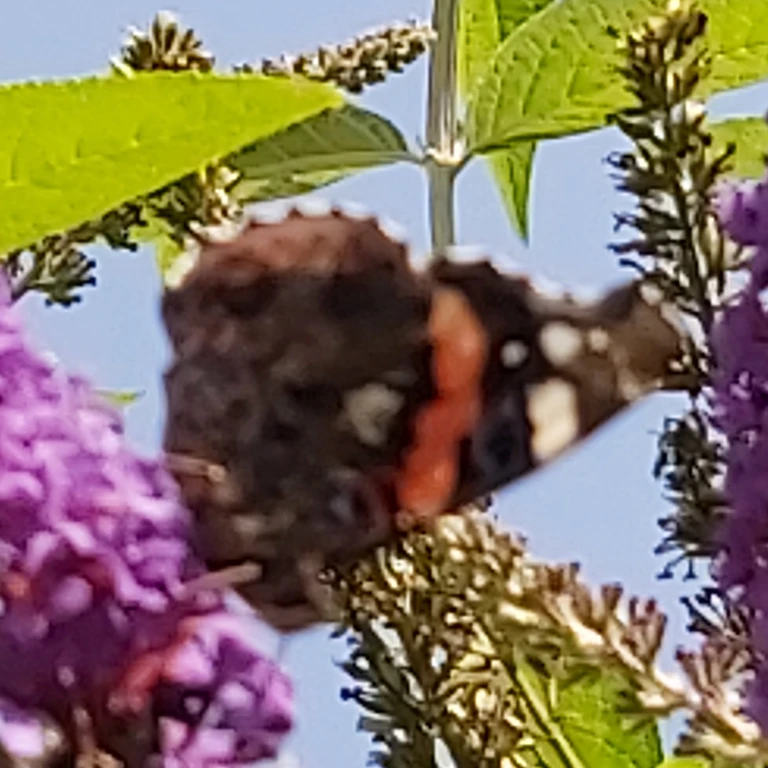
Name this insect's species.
Vanessa atalanta
